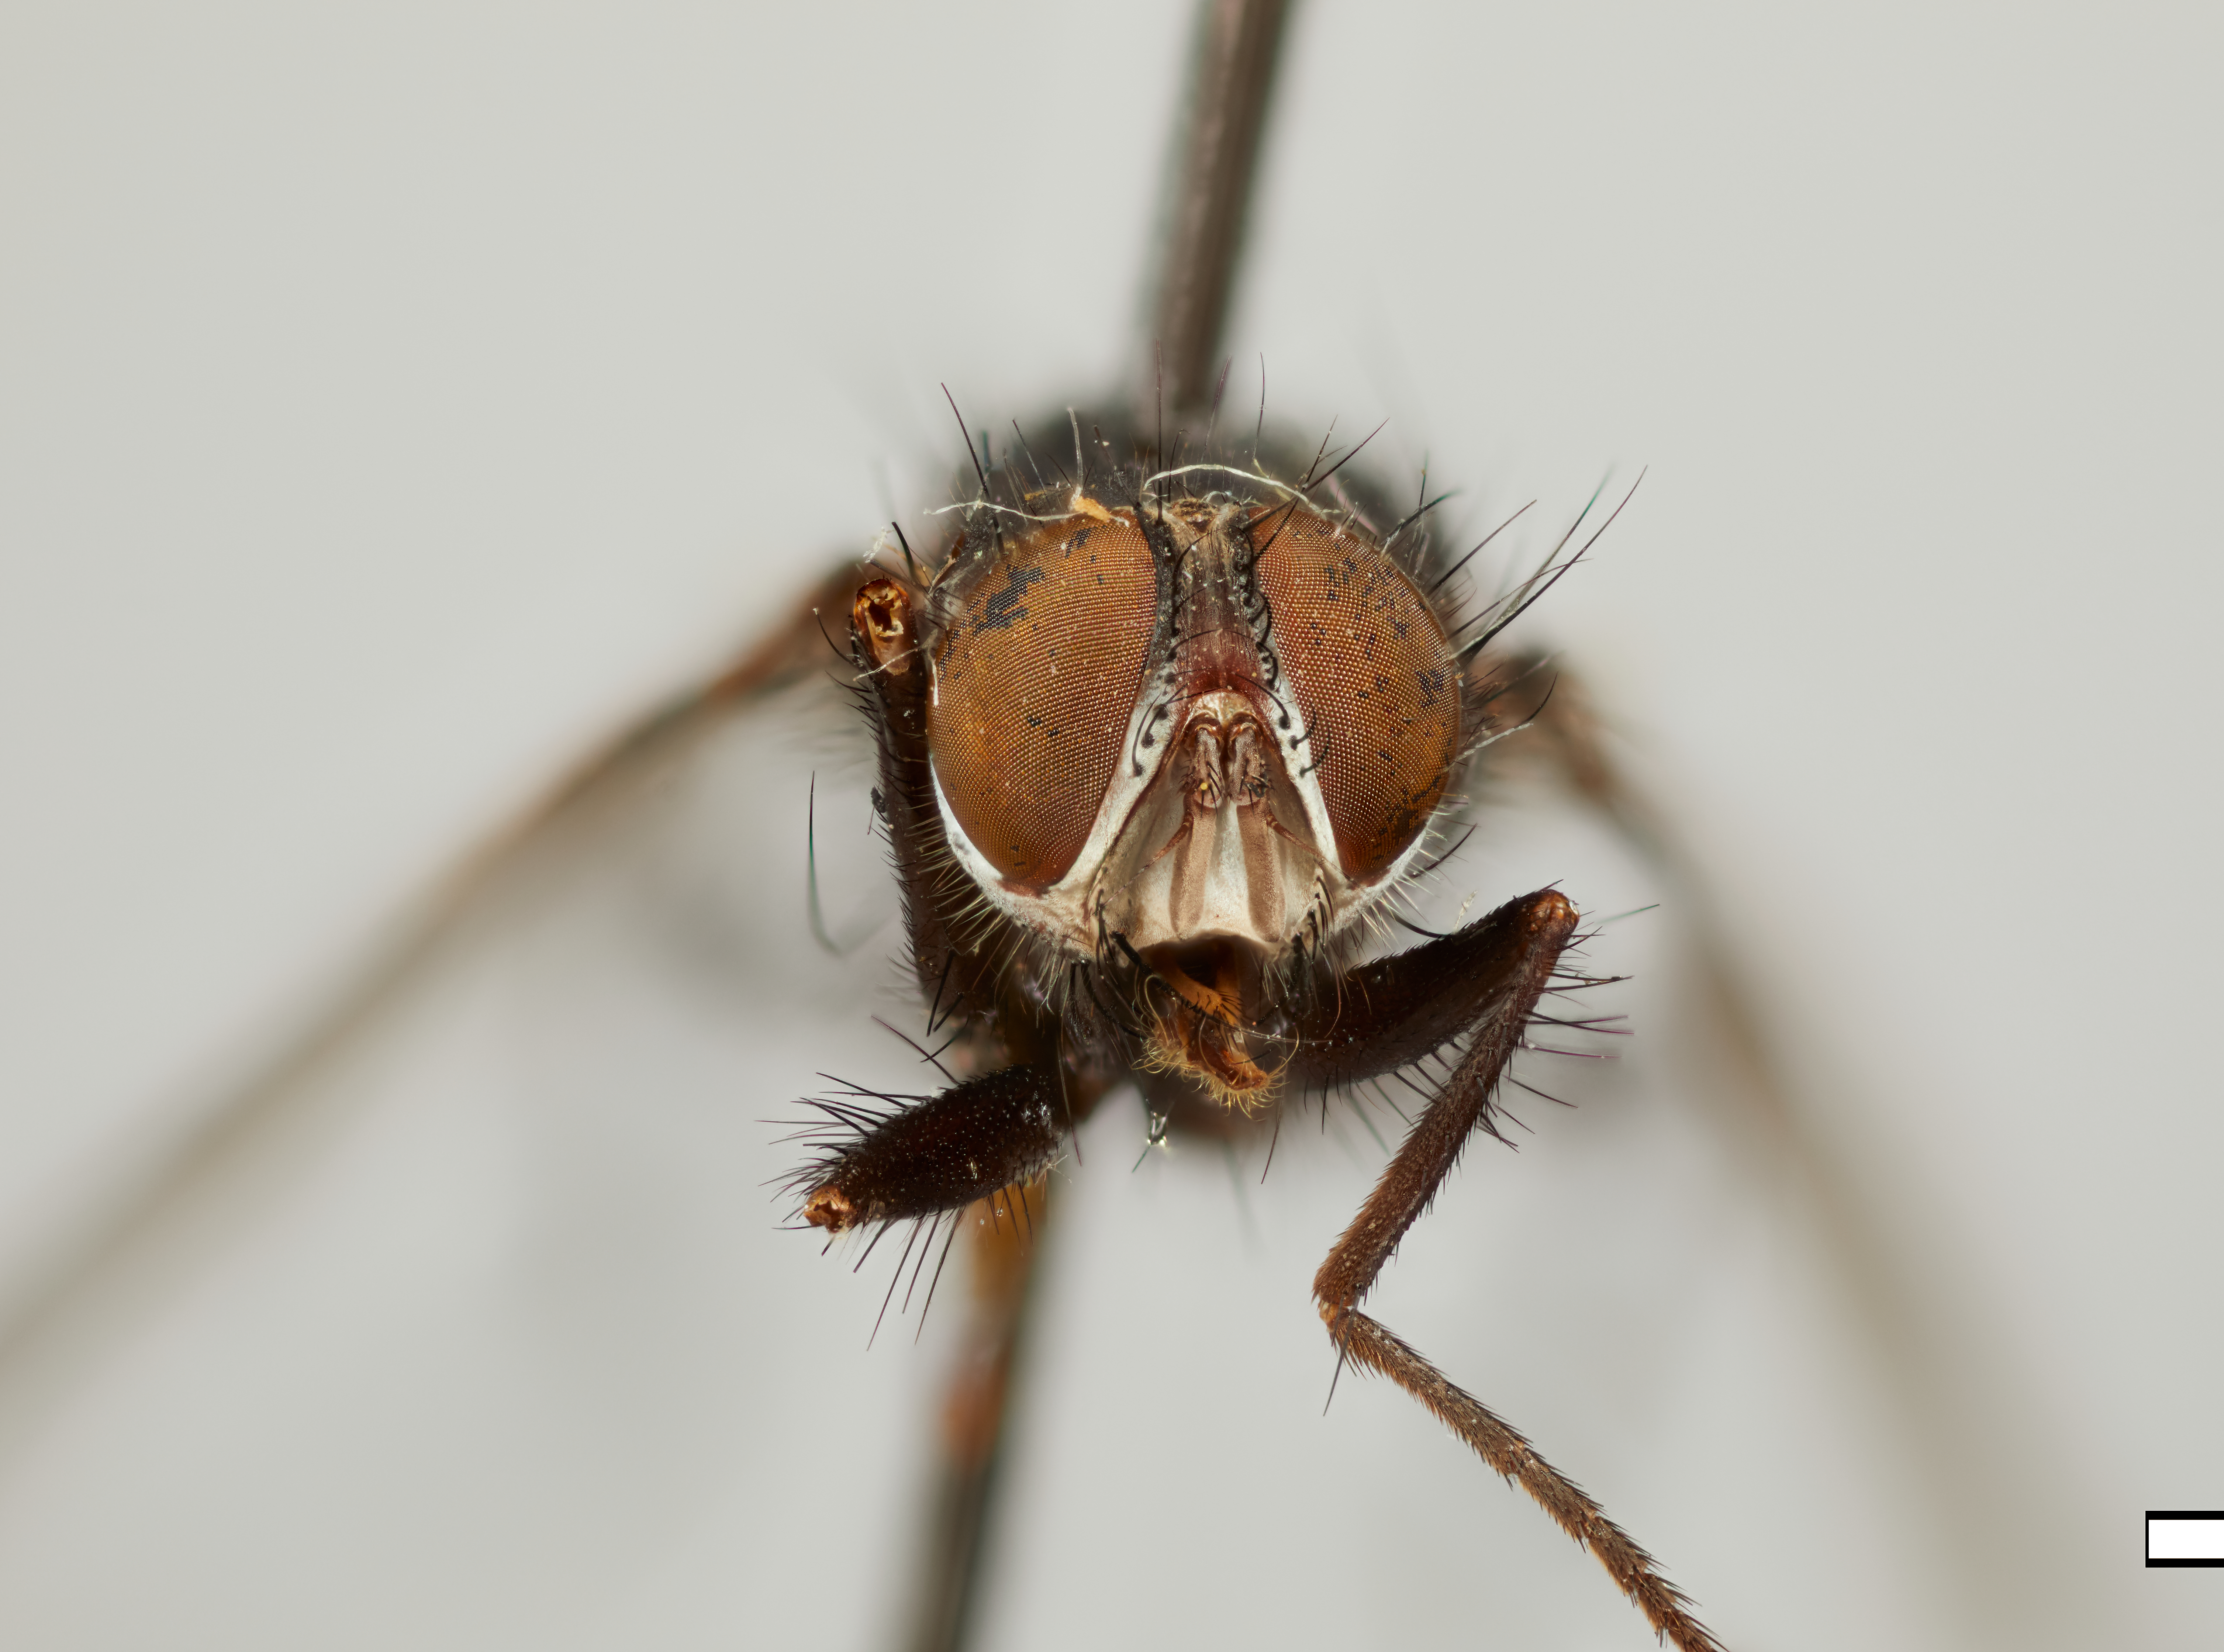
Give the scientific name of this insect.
Paradexodes albifacies
